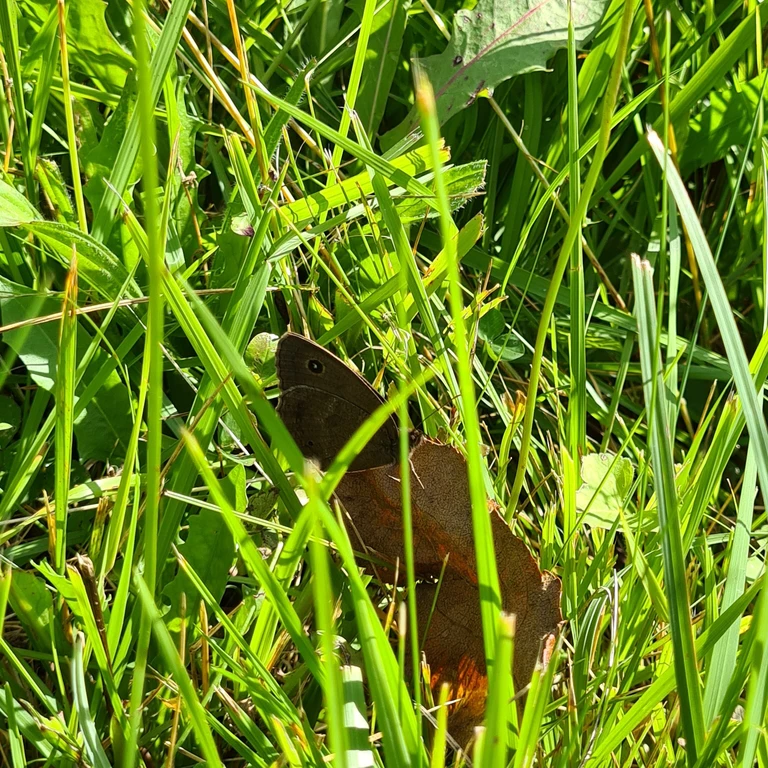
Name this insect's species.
Minois dryas
